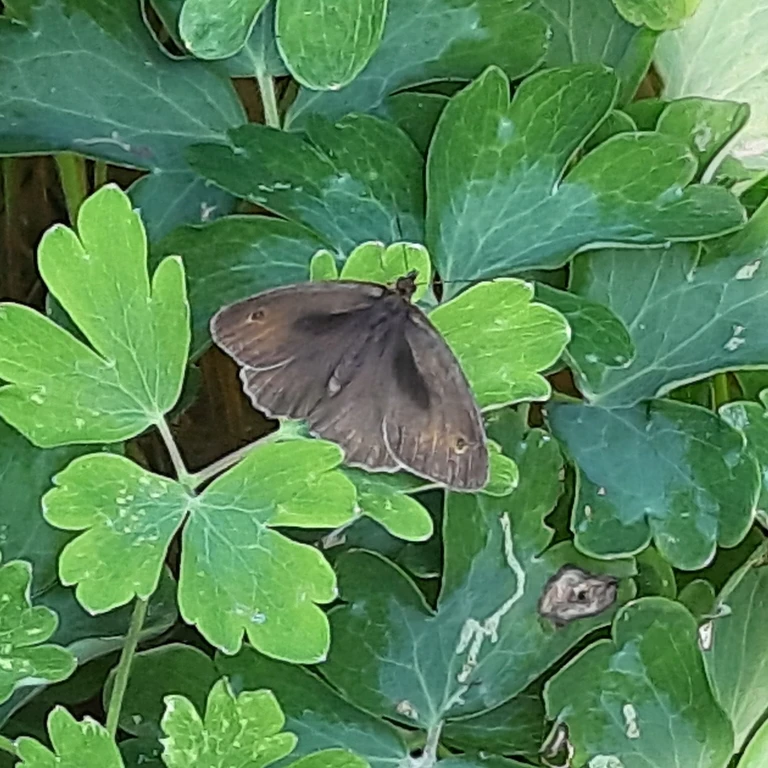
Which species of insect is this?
Maniola jurtina
